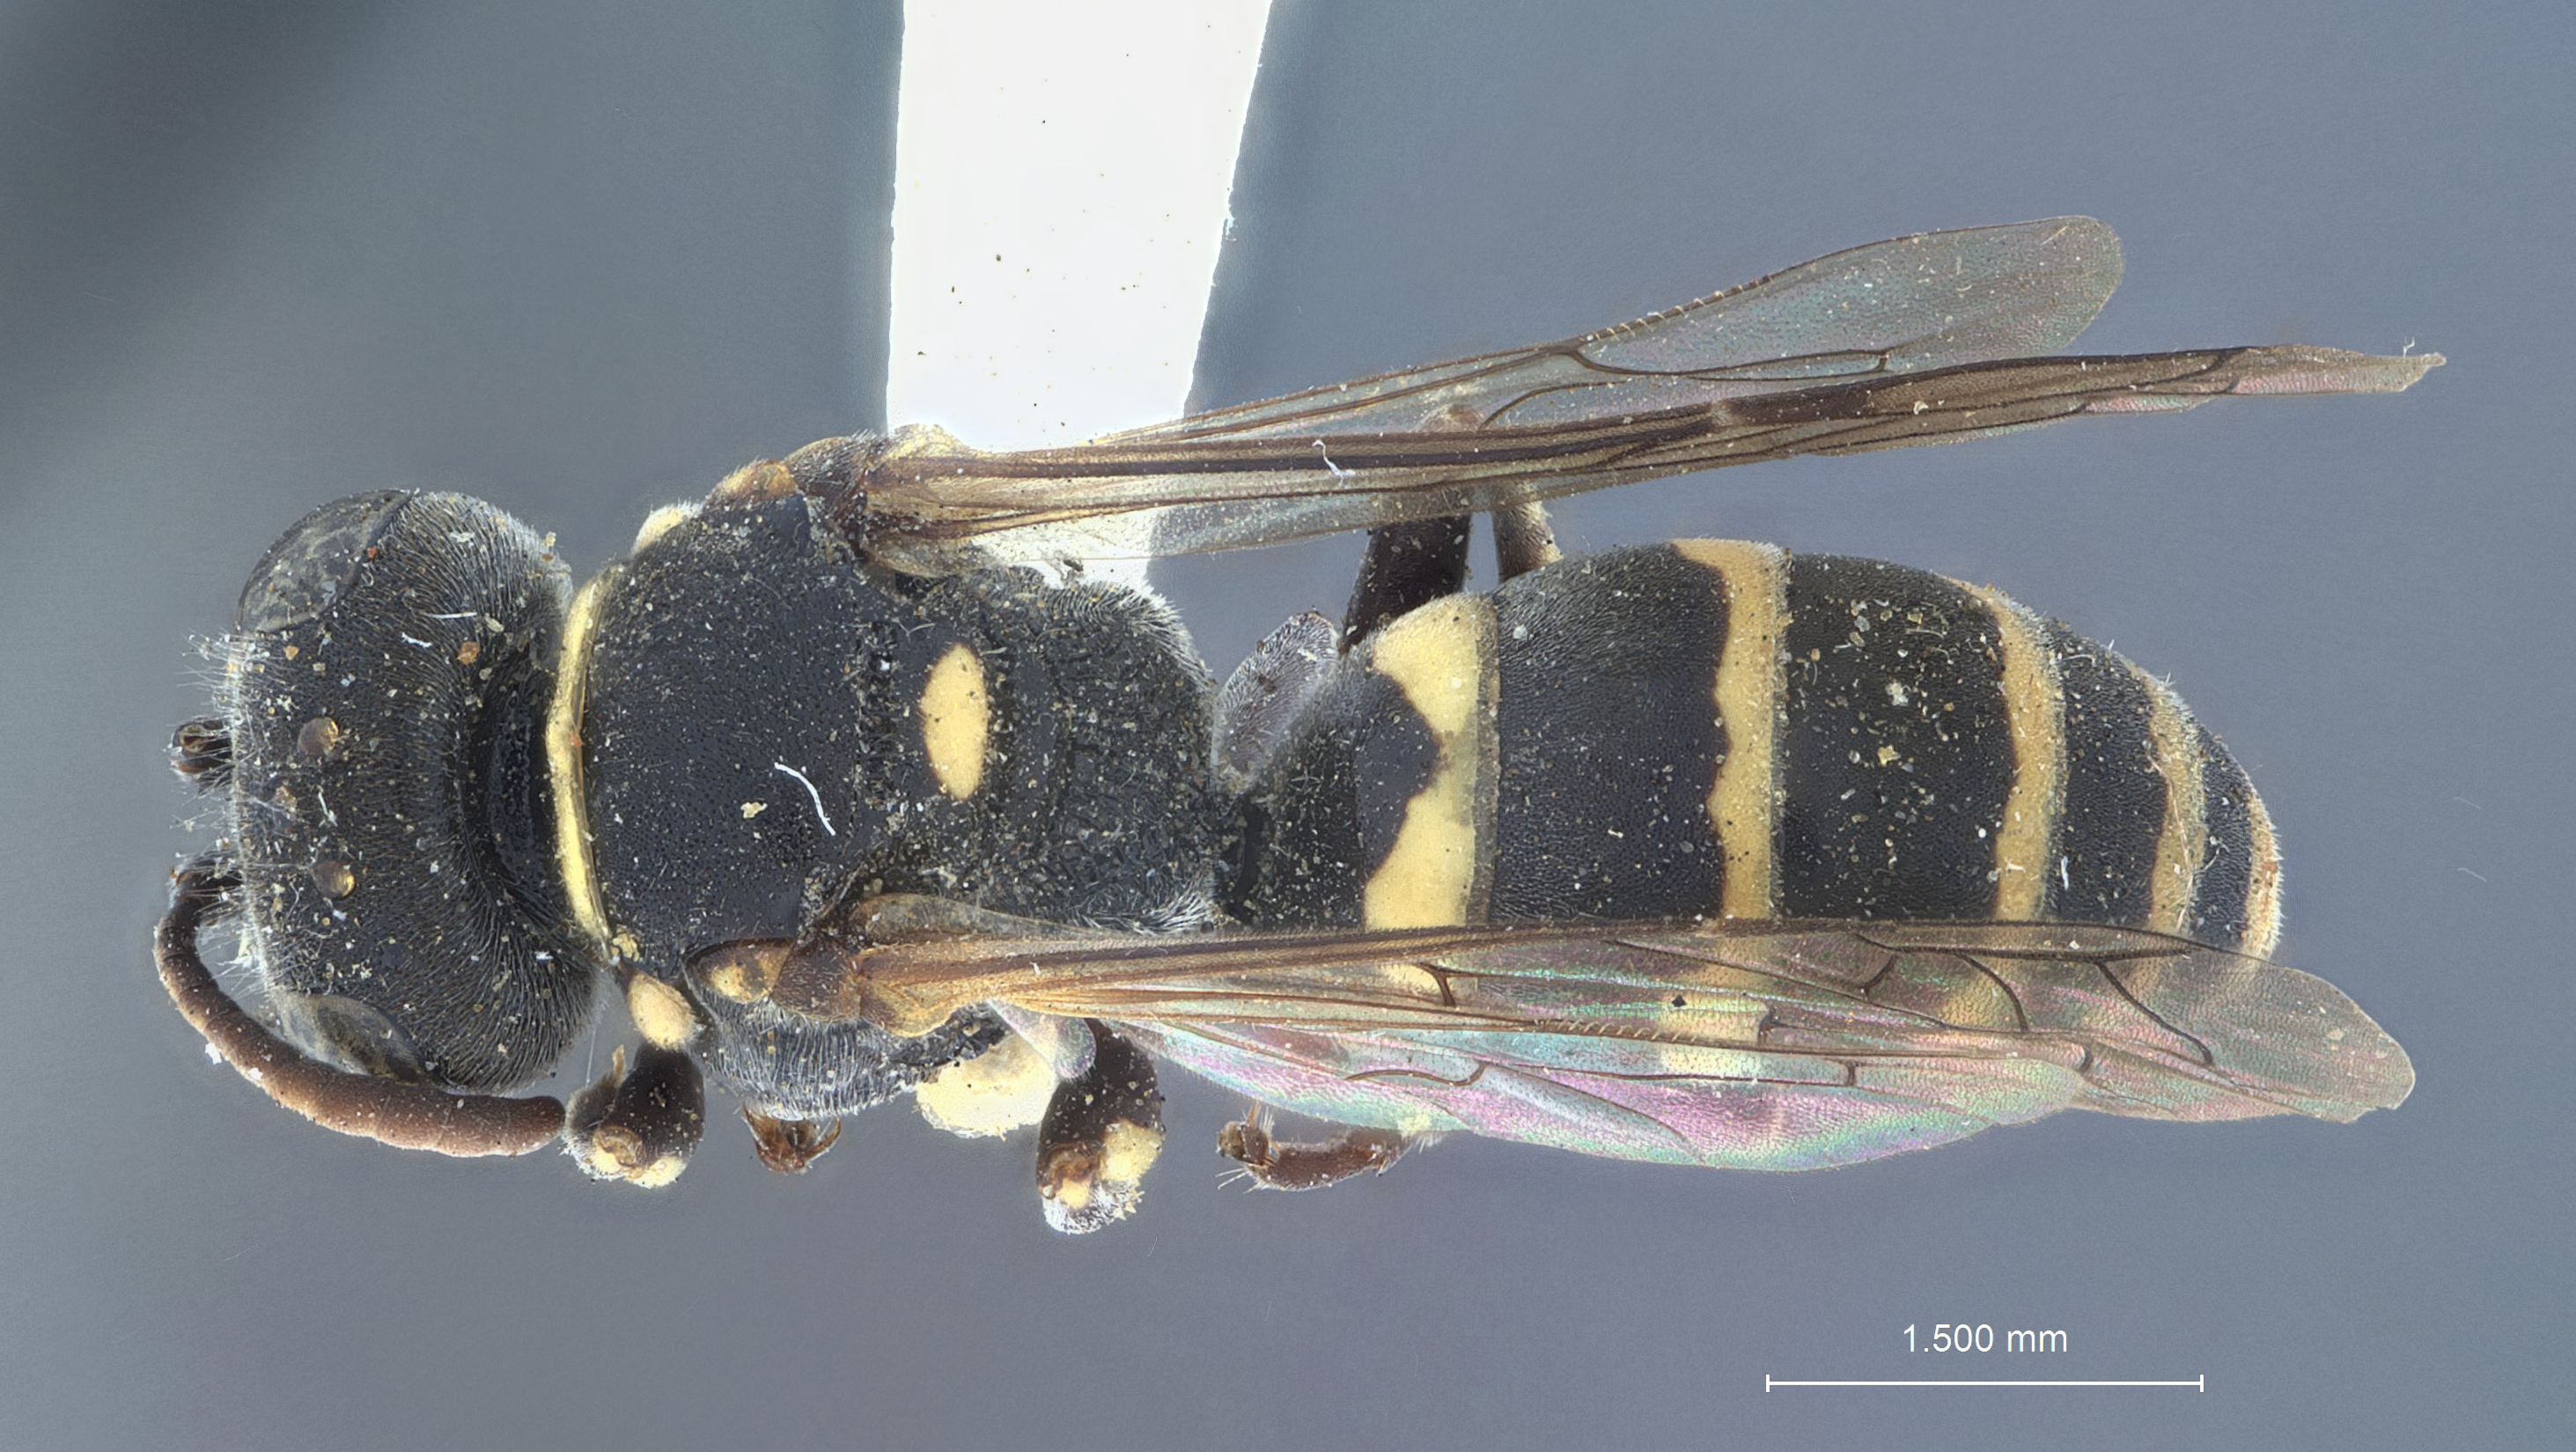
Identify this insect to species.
Arigorytes smohalla
